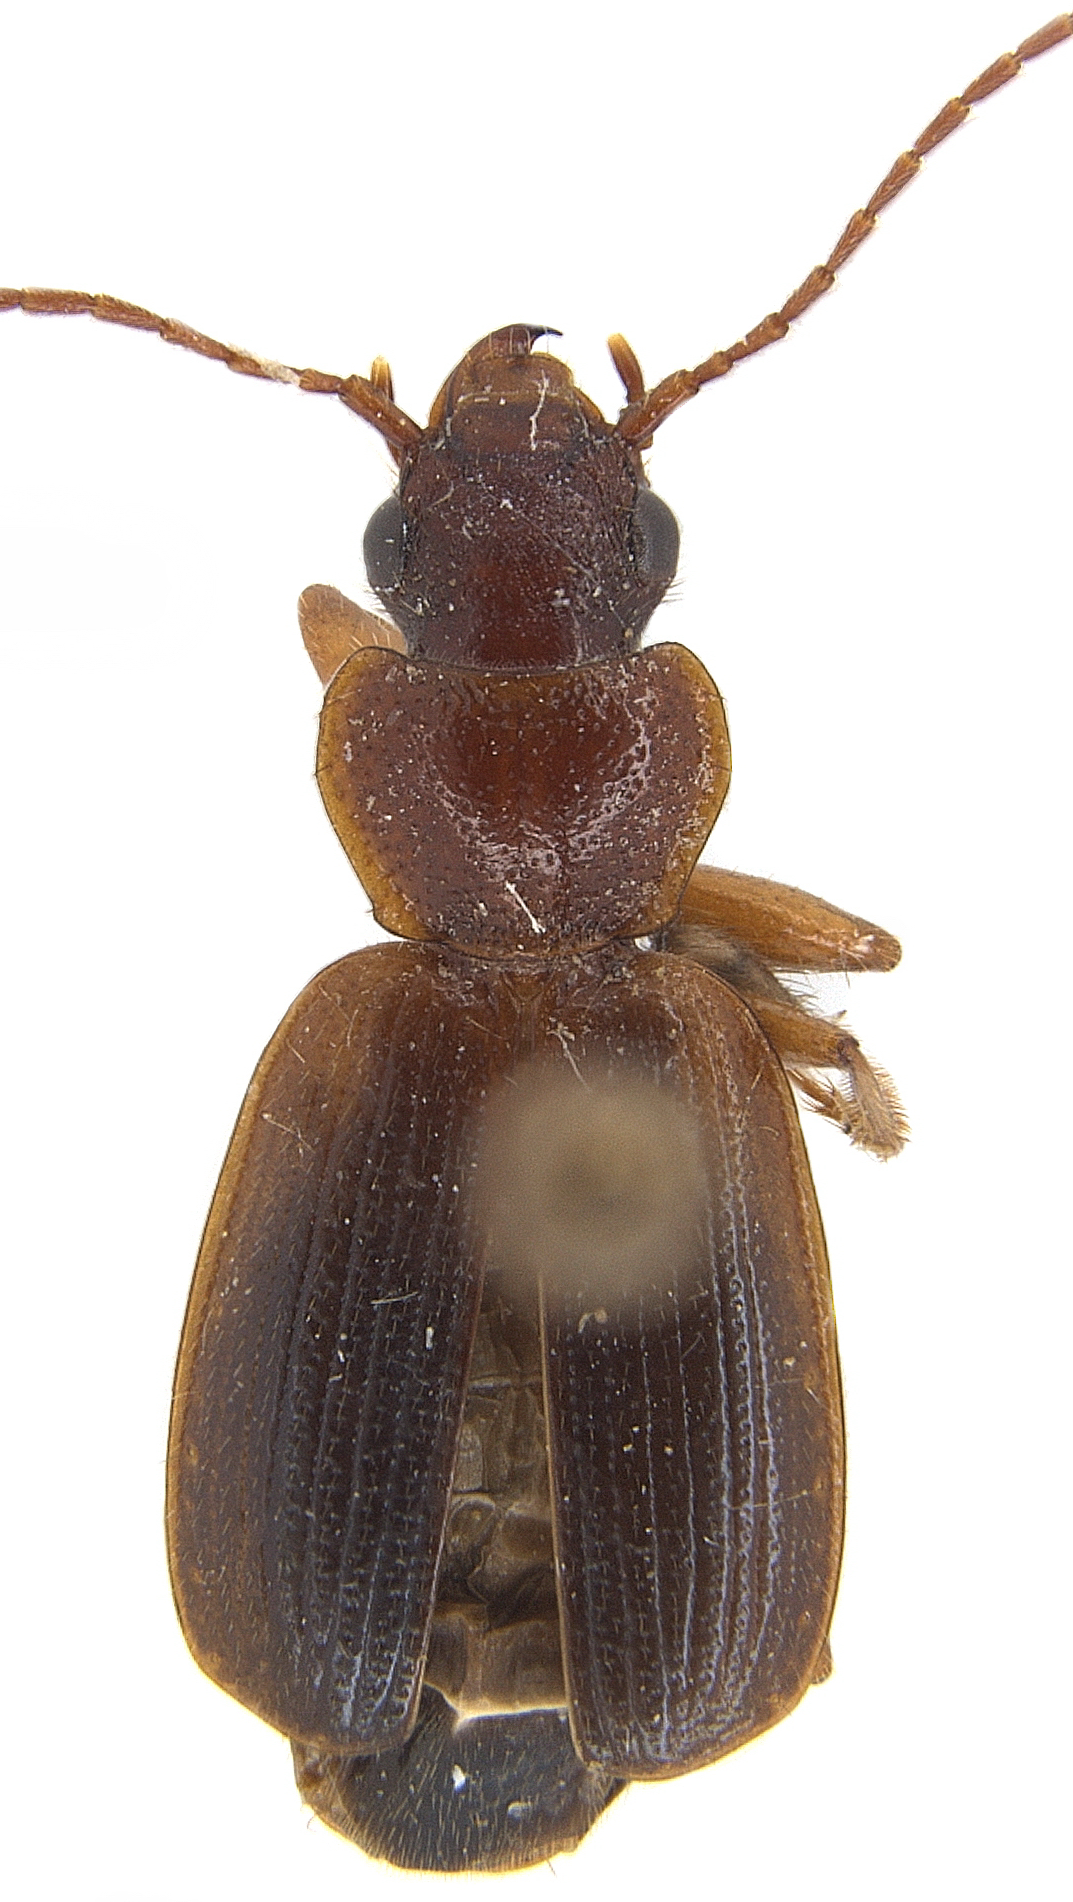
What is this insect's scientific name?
Cymindis evanescens
